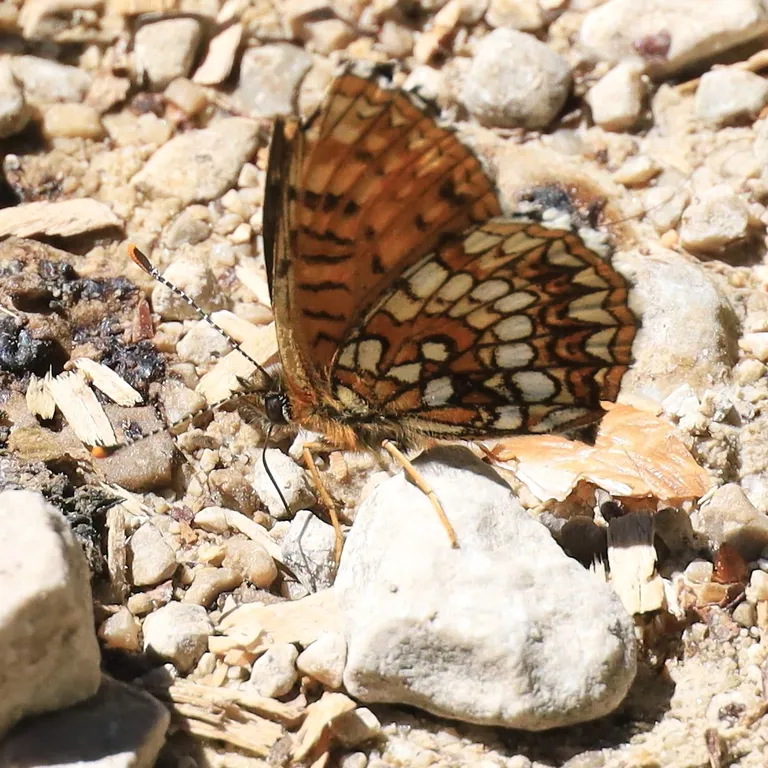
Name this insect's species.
Melitaea diamina
